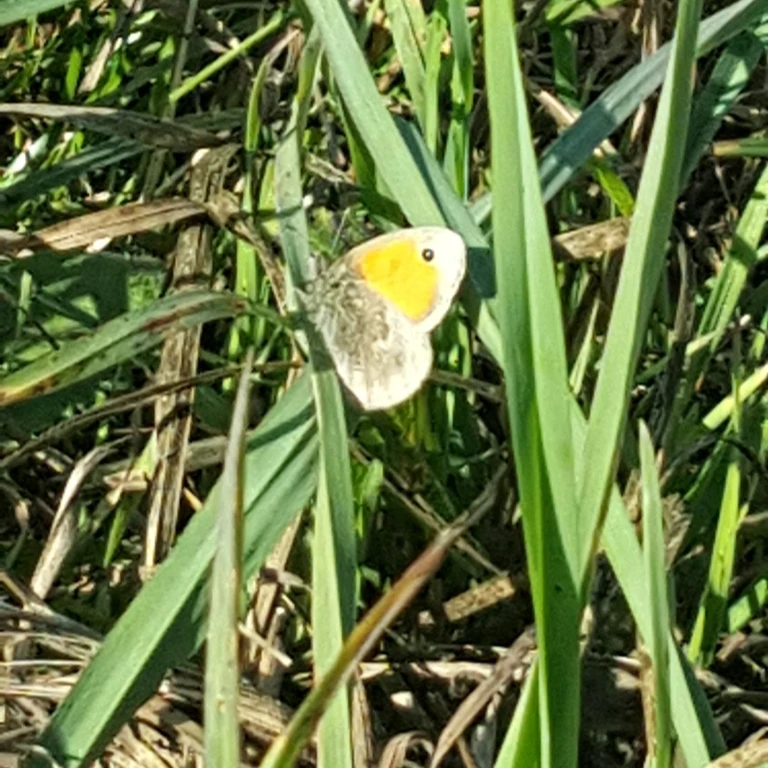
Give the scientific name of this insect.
Coenonympha pamphilus
